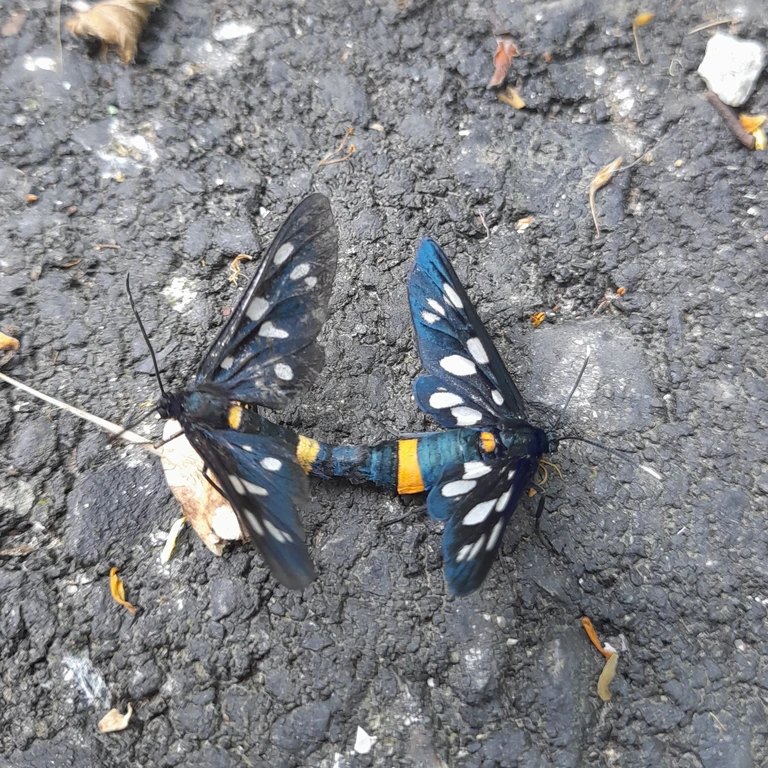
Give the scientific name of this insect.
Amata phegea
